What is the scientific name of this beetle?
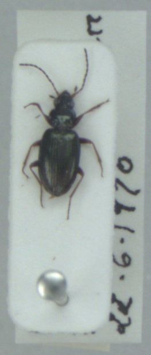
Bembidion deletum
